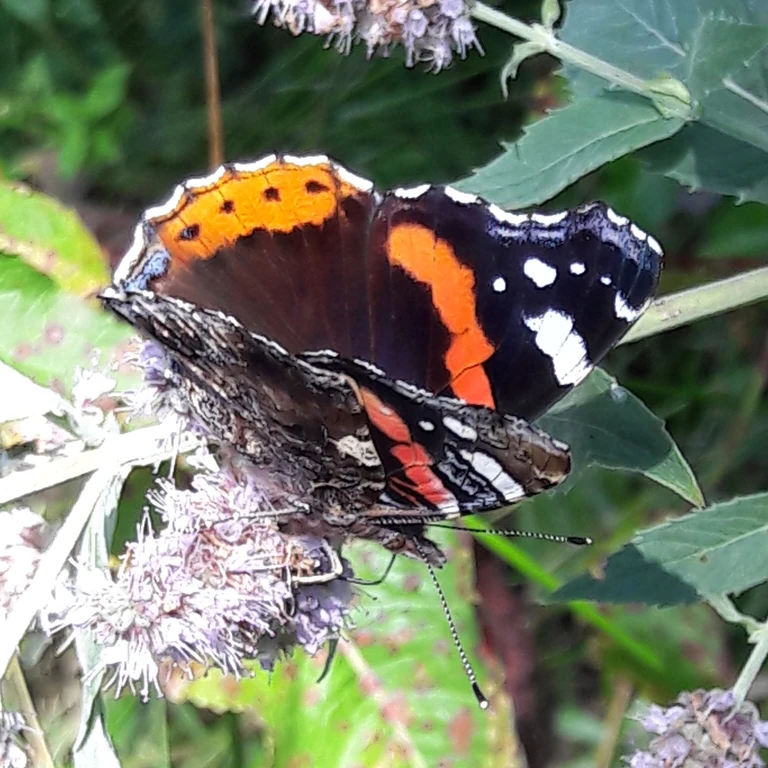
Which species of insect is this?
Vanessa atalanta
